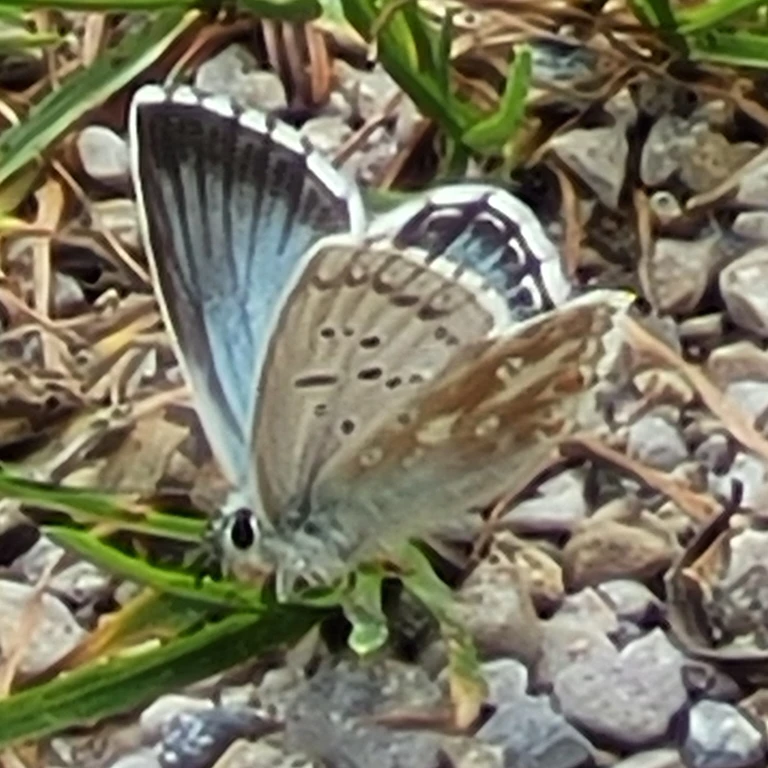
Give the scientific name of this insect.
Lysandra coridon
